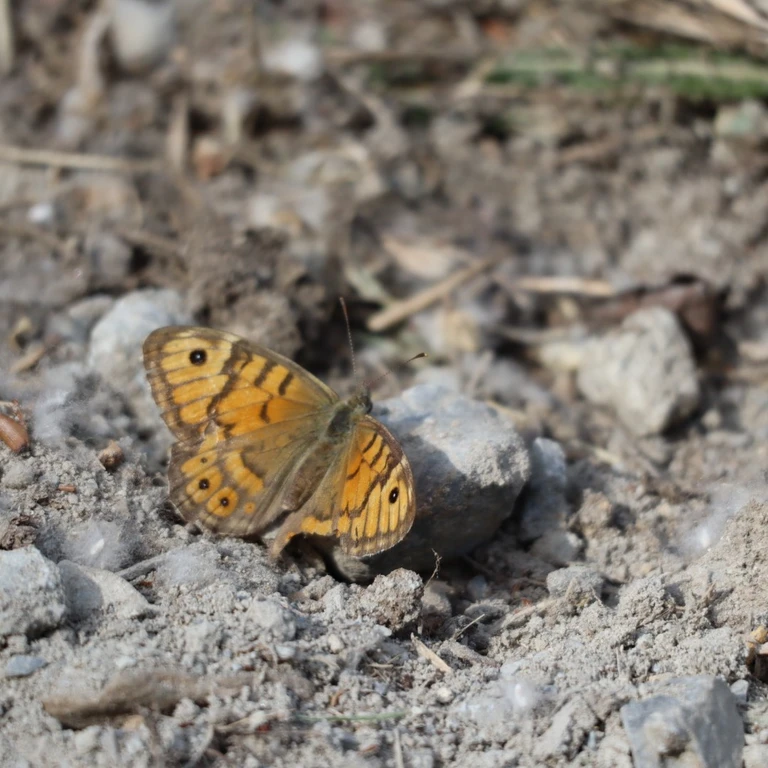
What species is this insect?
Lasiommata megera (also Pararge megera)
